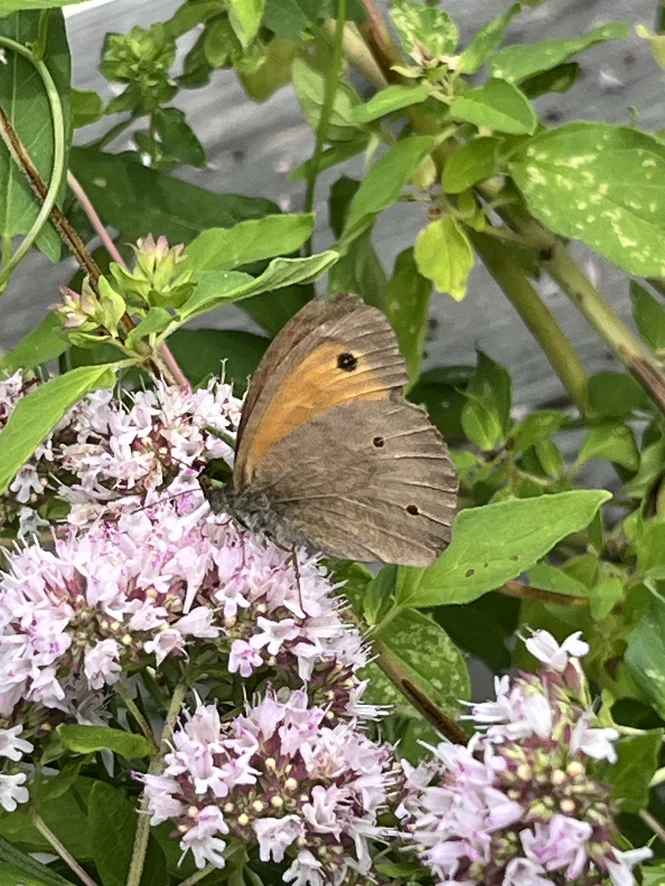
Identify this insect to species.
Maniola jurtina
